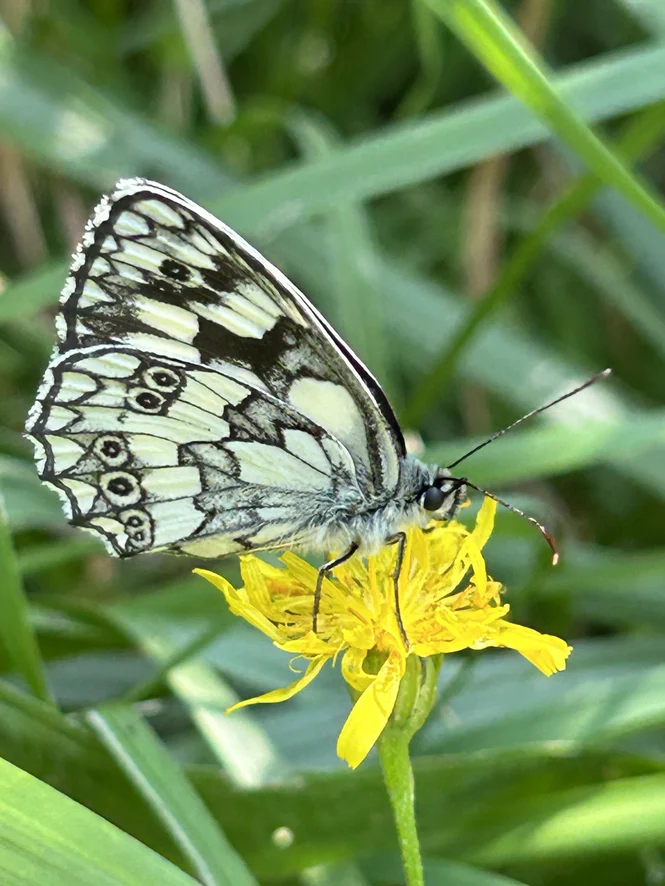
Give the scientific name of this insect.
Melanargia galathea
